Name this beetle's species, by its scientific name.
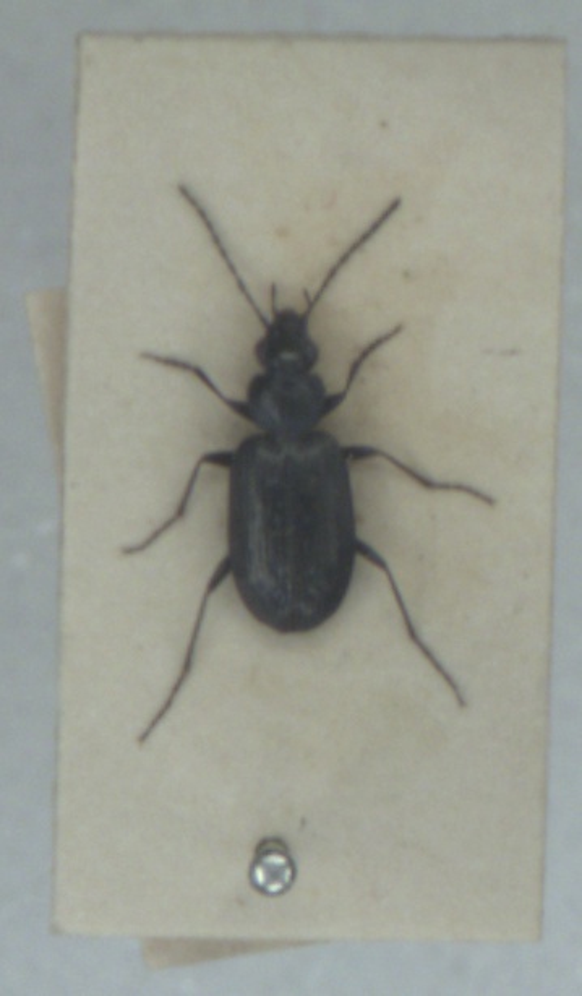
Sericoda quadripunctata
